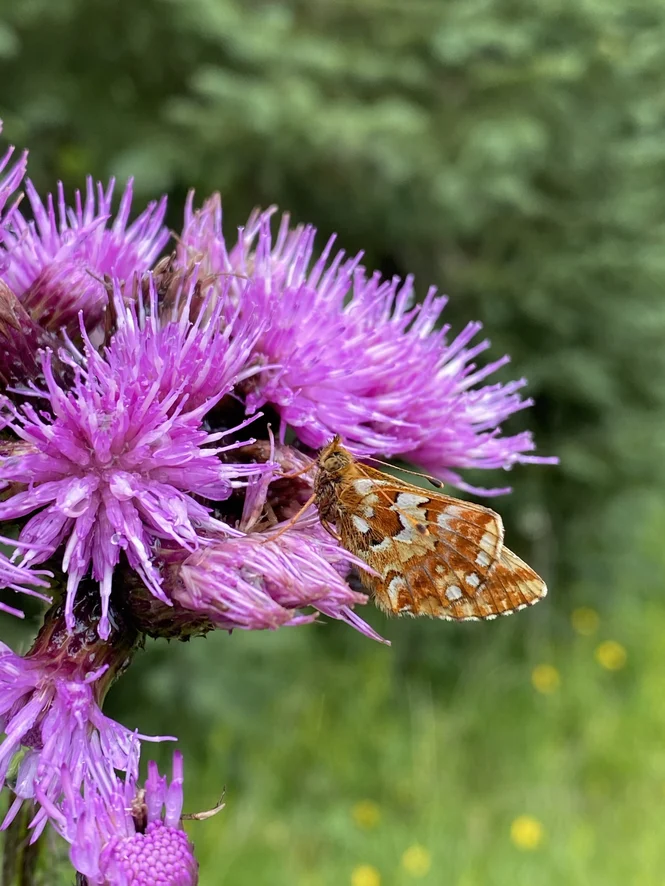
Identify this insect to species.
Boloria aquilonaris
